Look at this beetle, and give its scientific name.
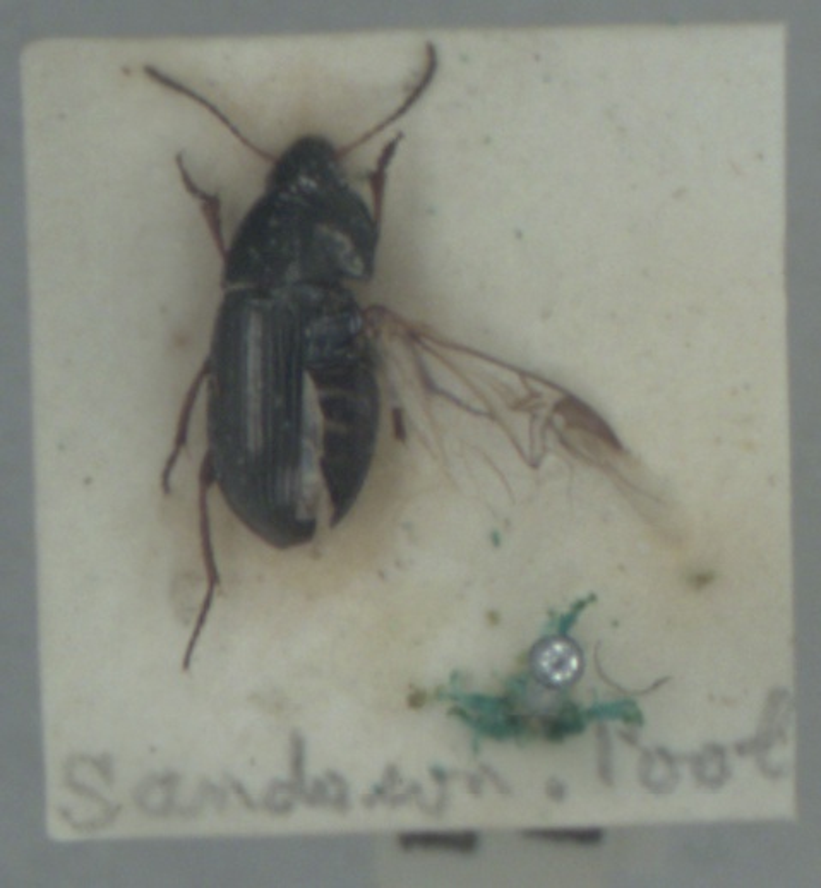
Amara familiaris
